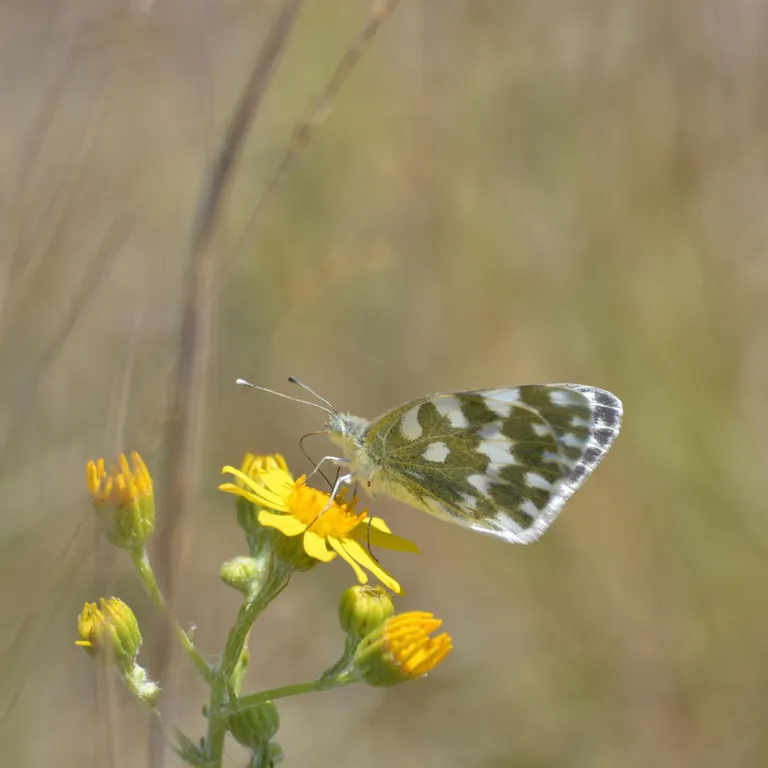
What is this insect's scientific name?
Pontia edusa
